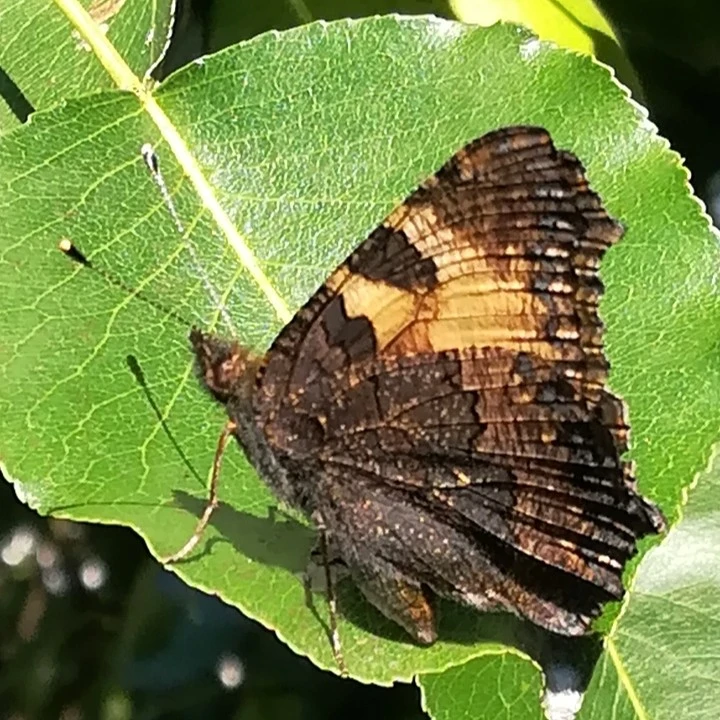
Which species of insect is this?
Aglais urticae
